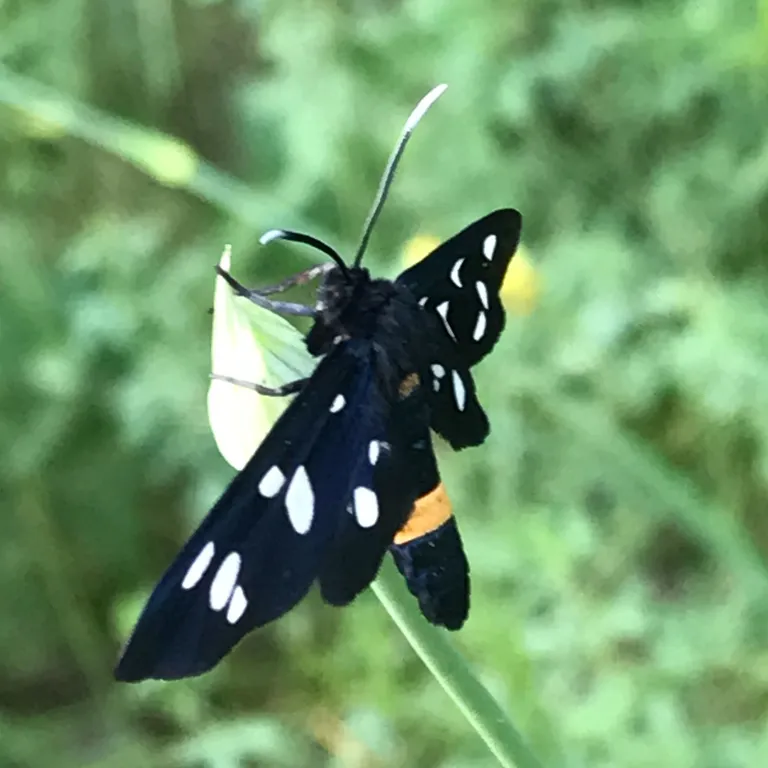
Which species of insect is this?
Amata phegea
